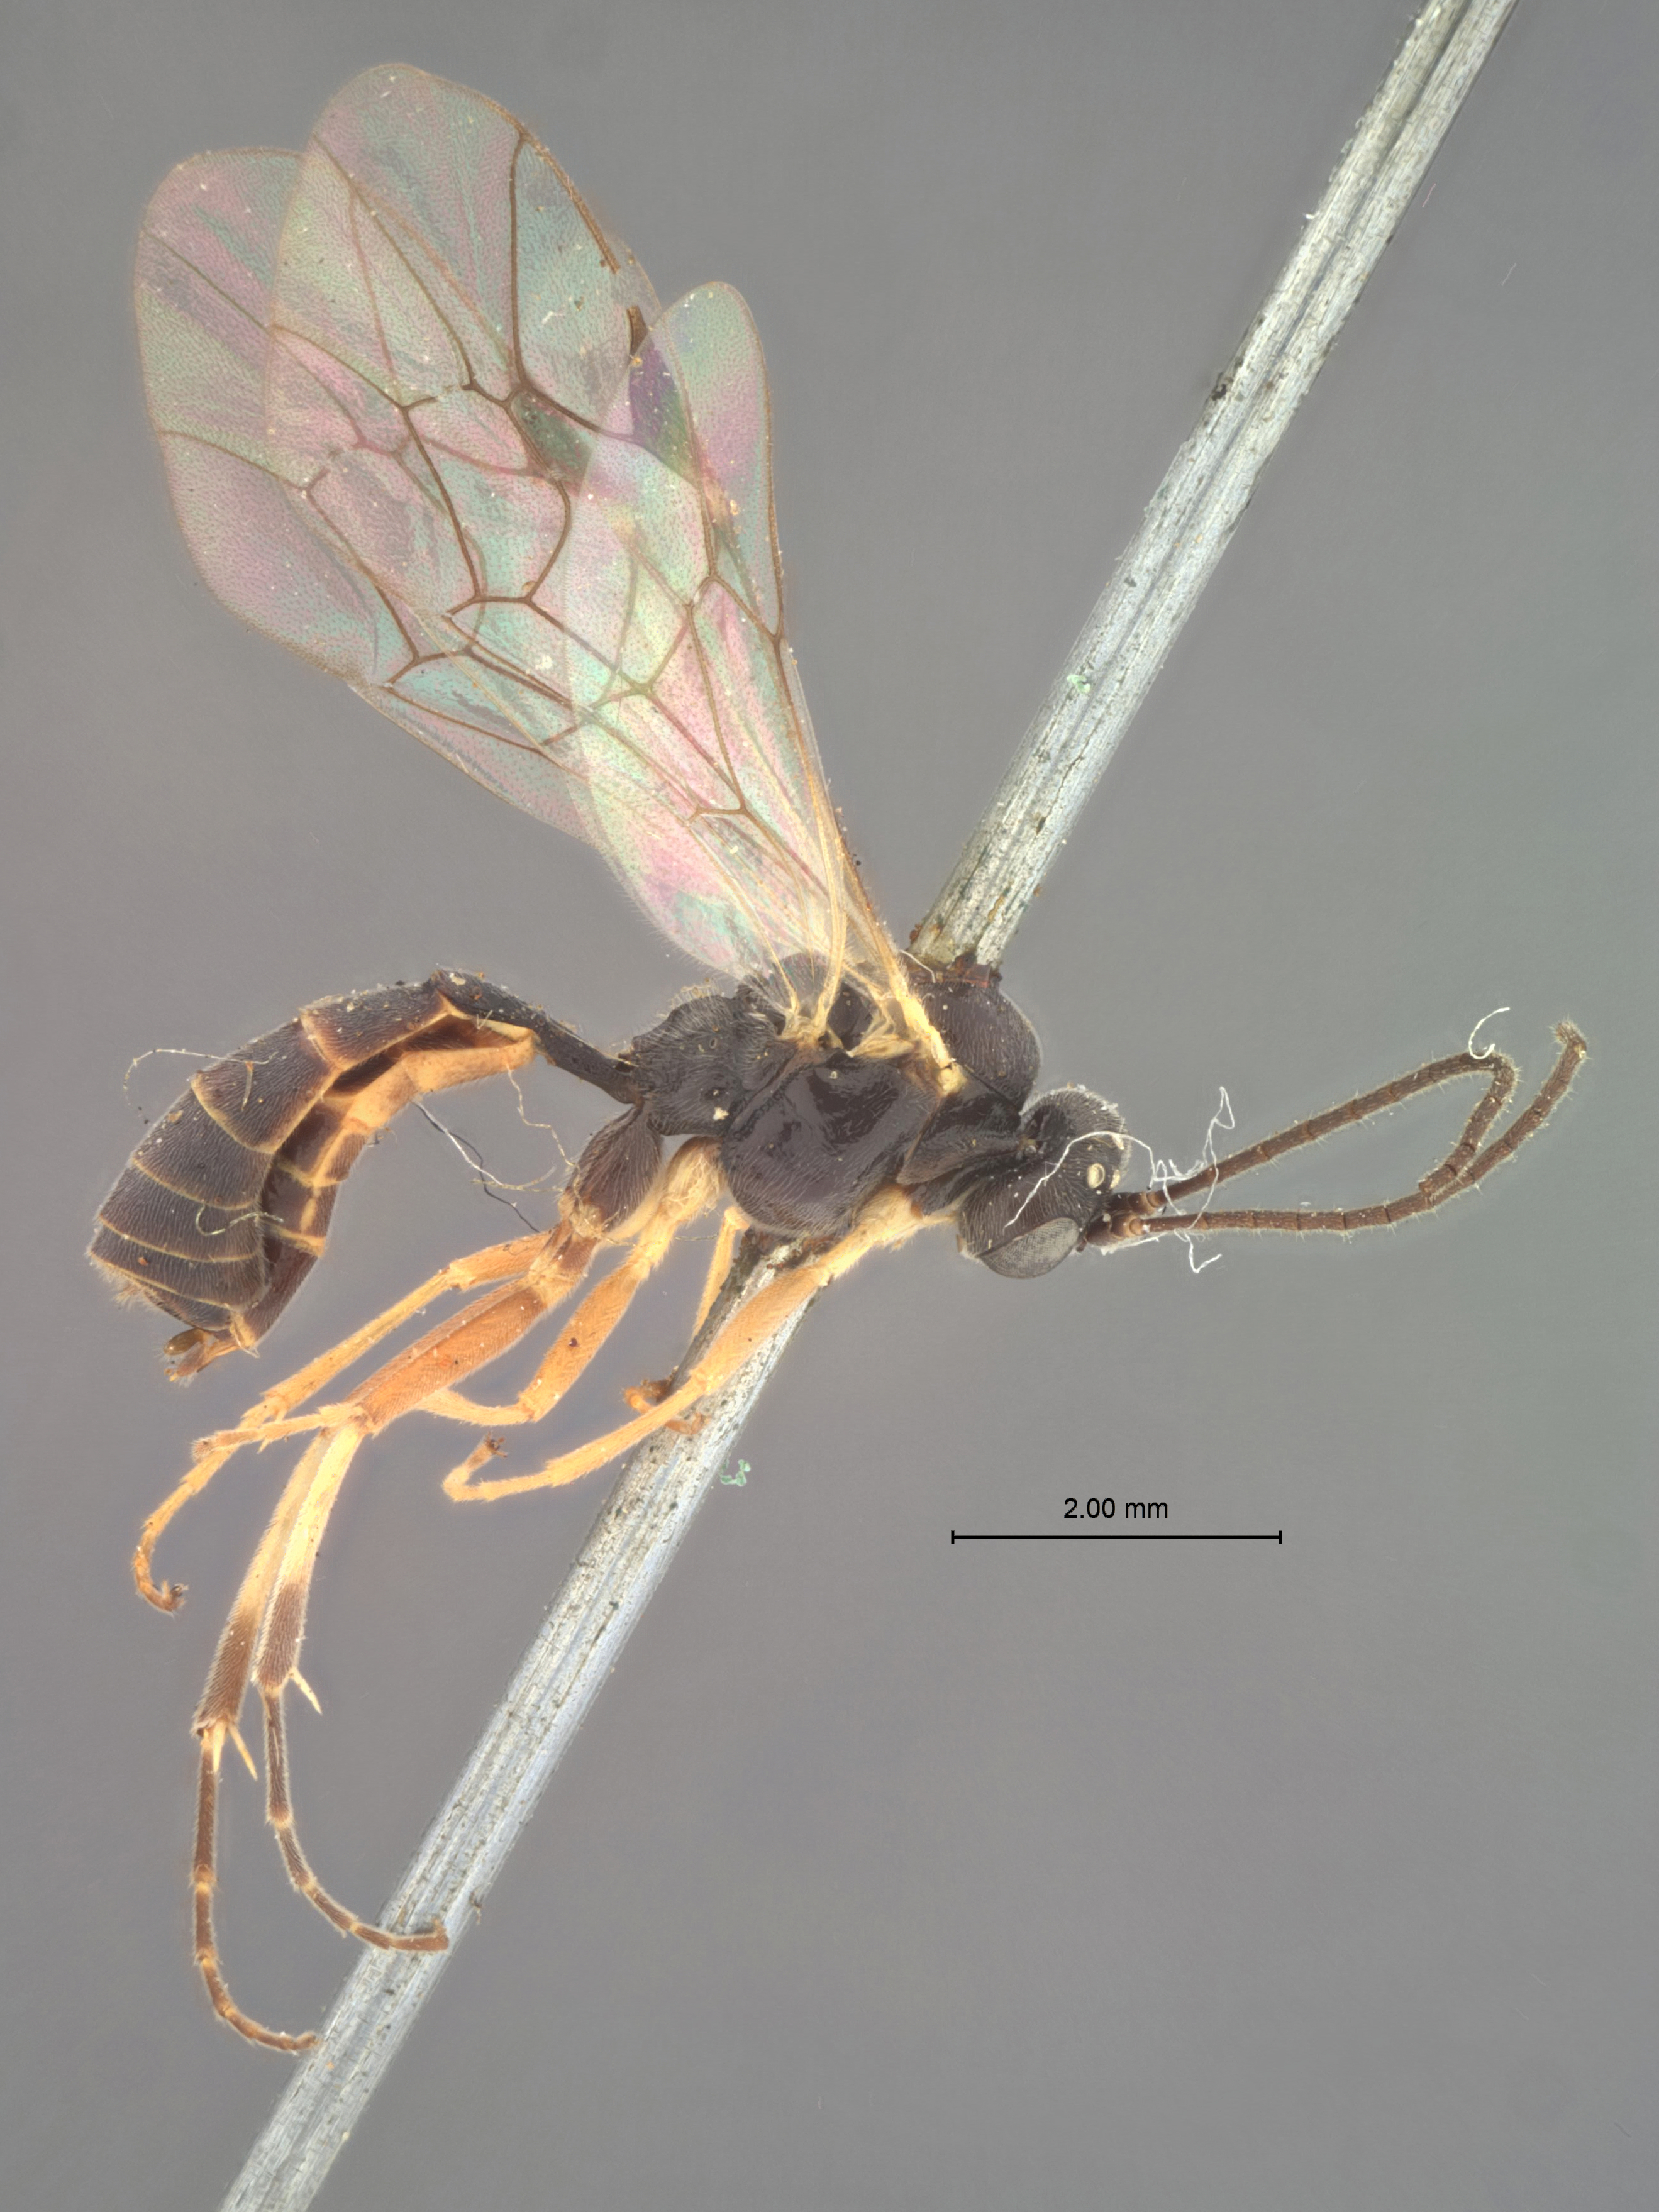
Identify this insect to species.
Calliphrurus popoffensis
